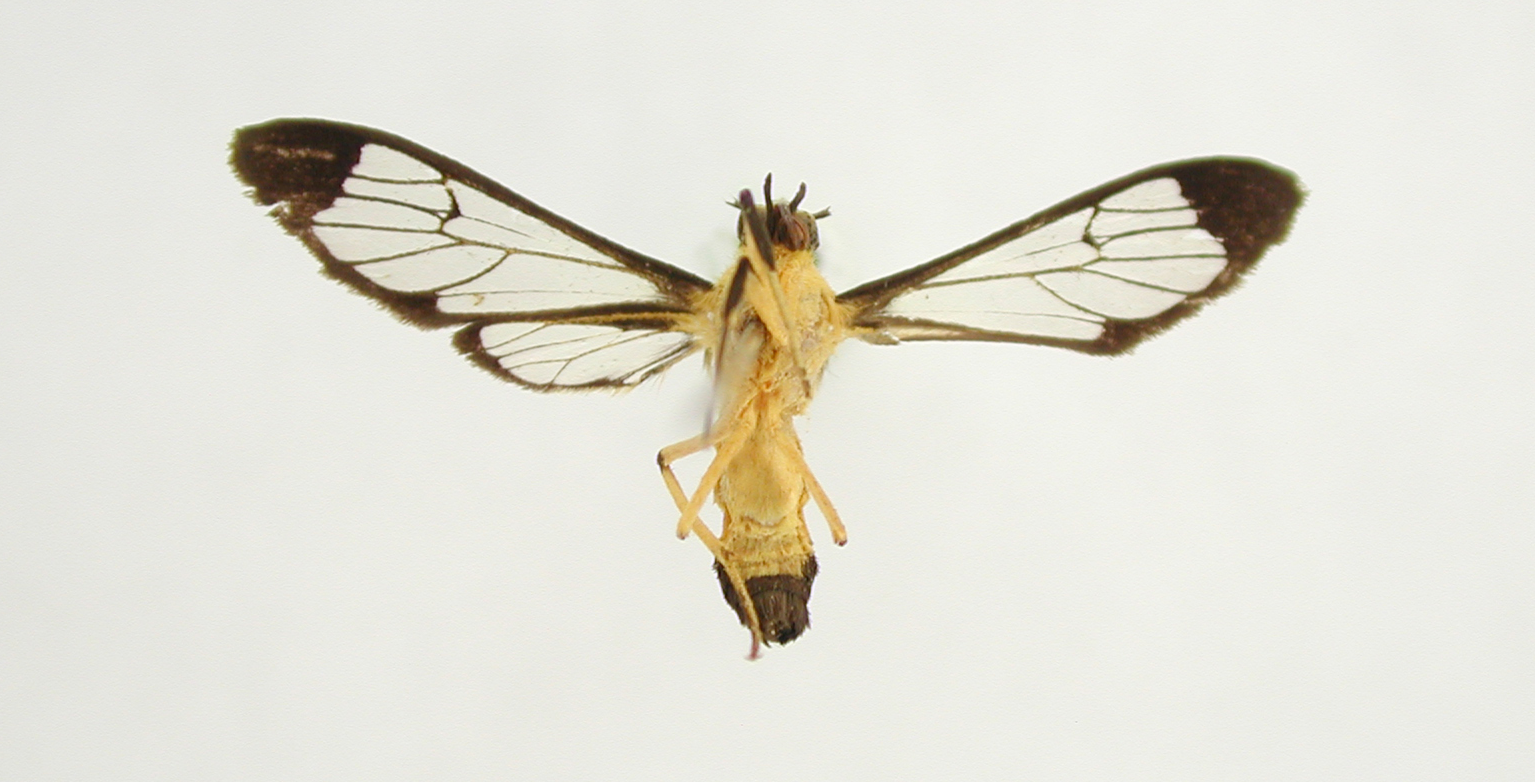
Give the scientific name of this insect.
Mesothen albifrons
